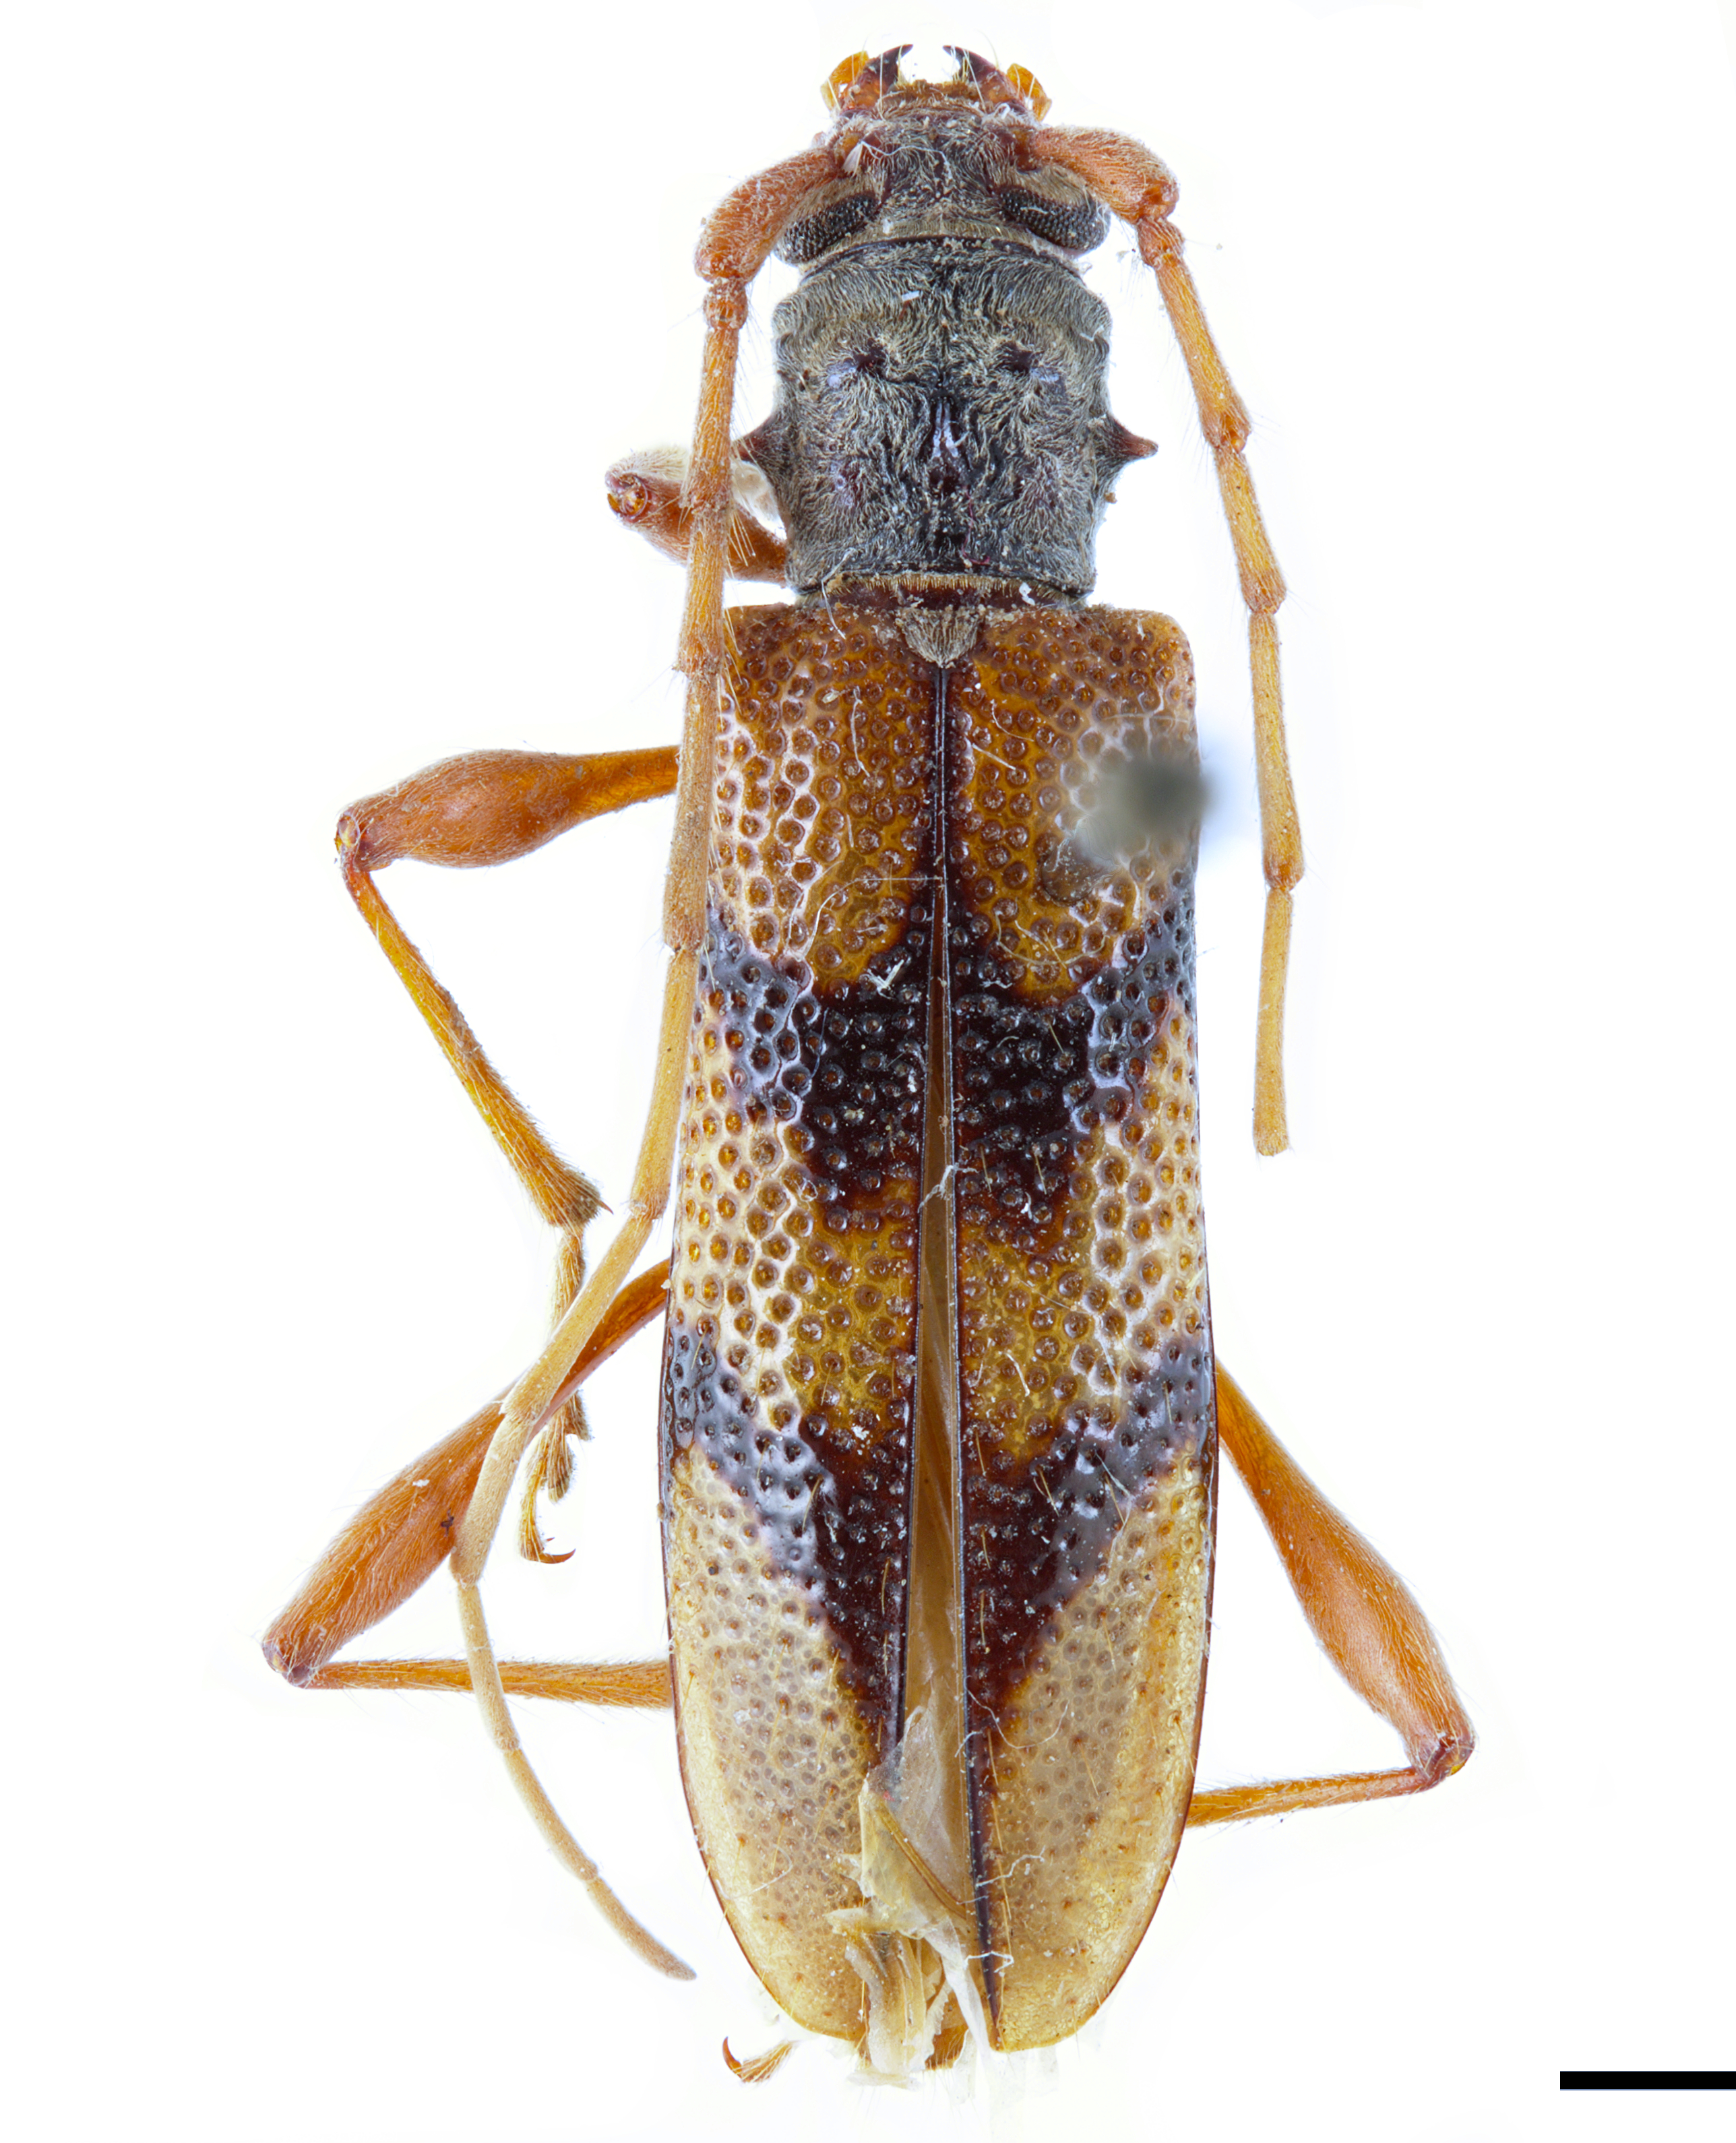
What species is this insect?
Phymatioderus bizonatus
